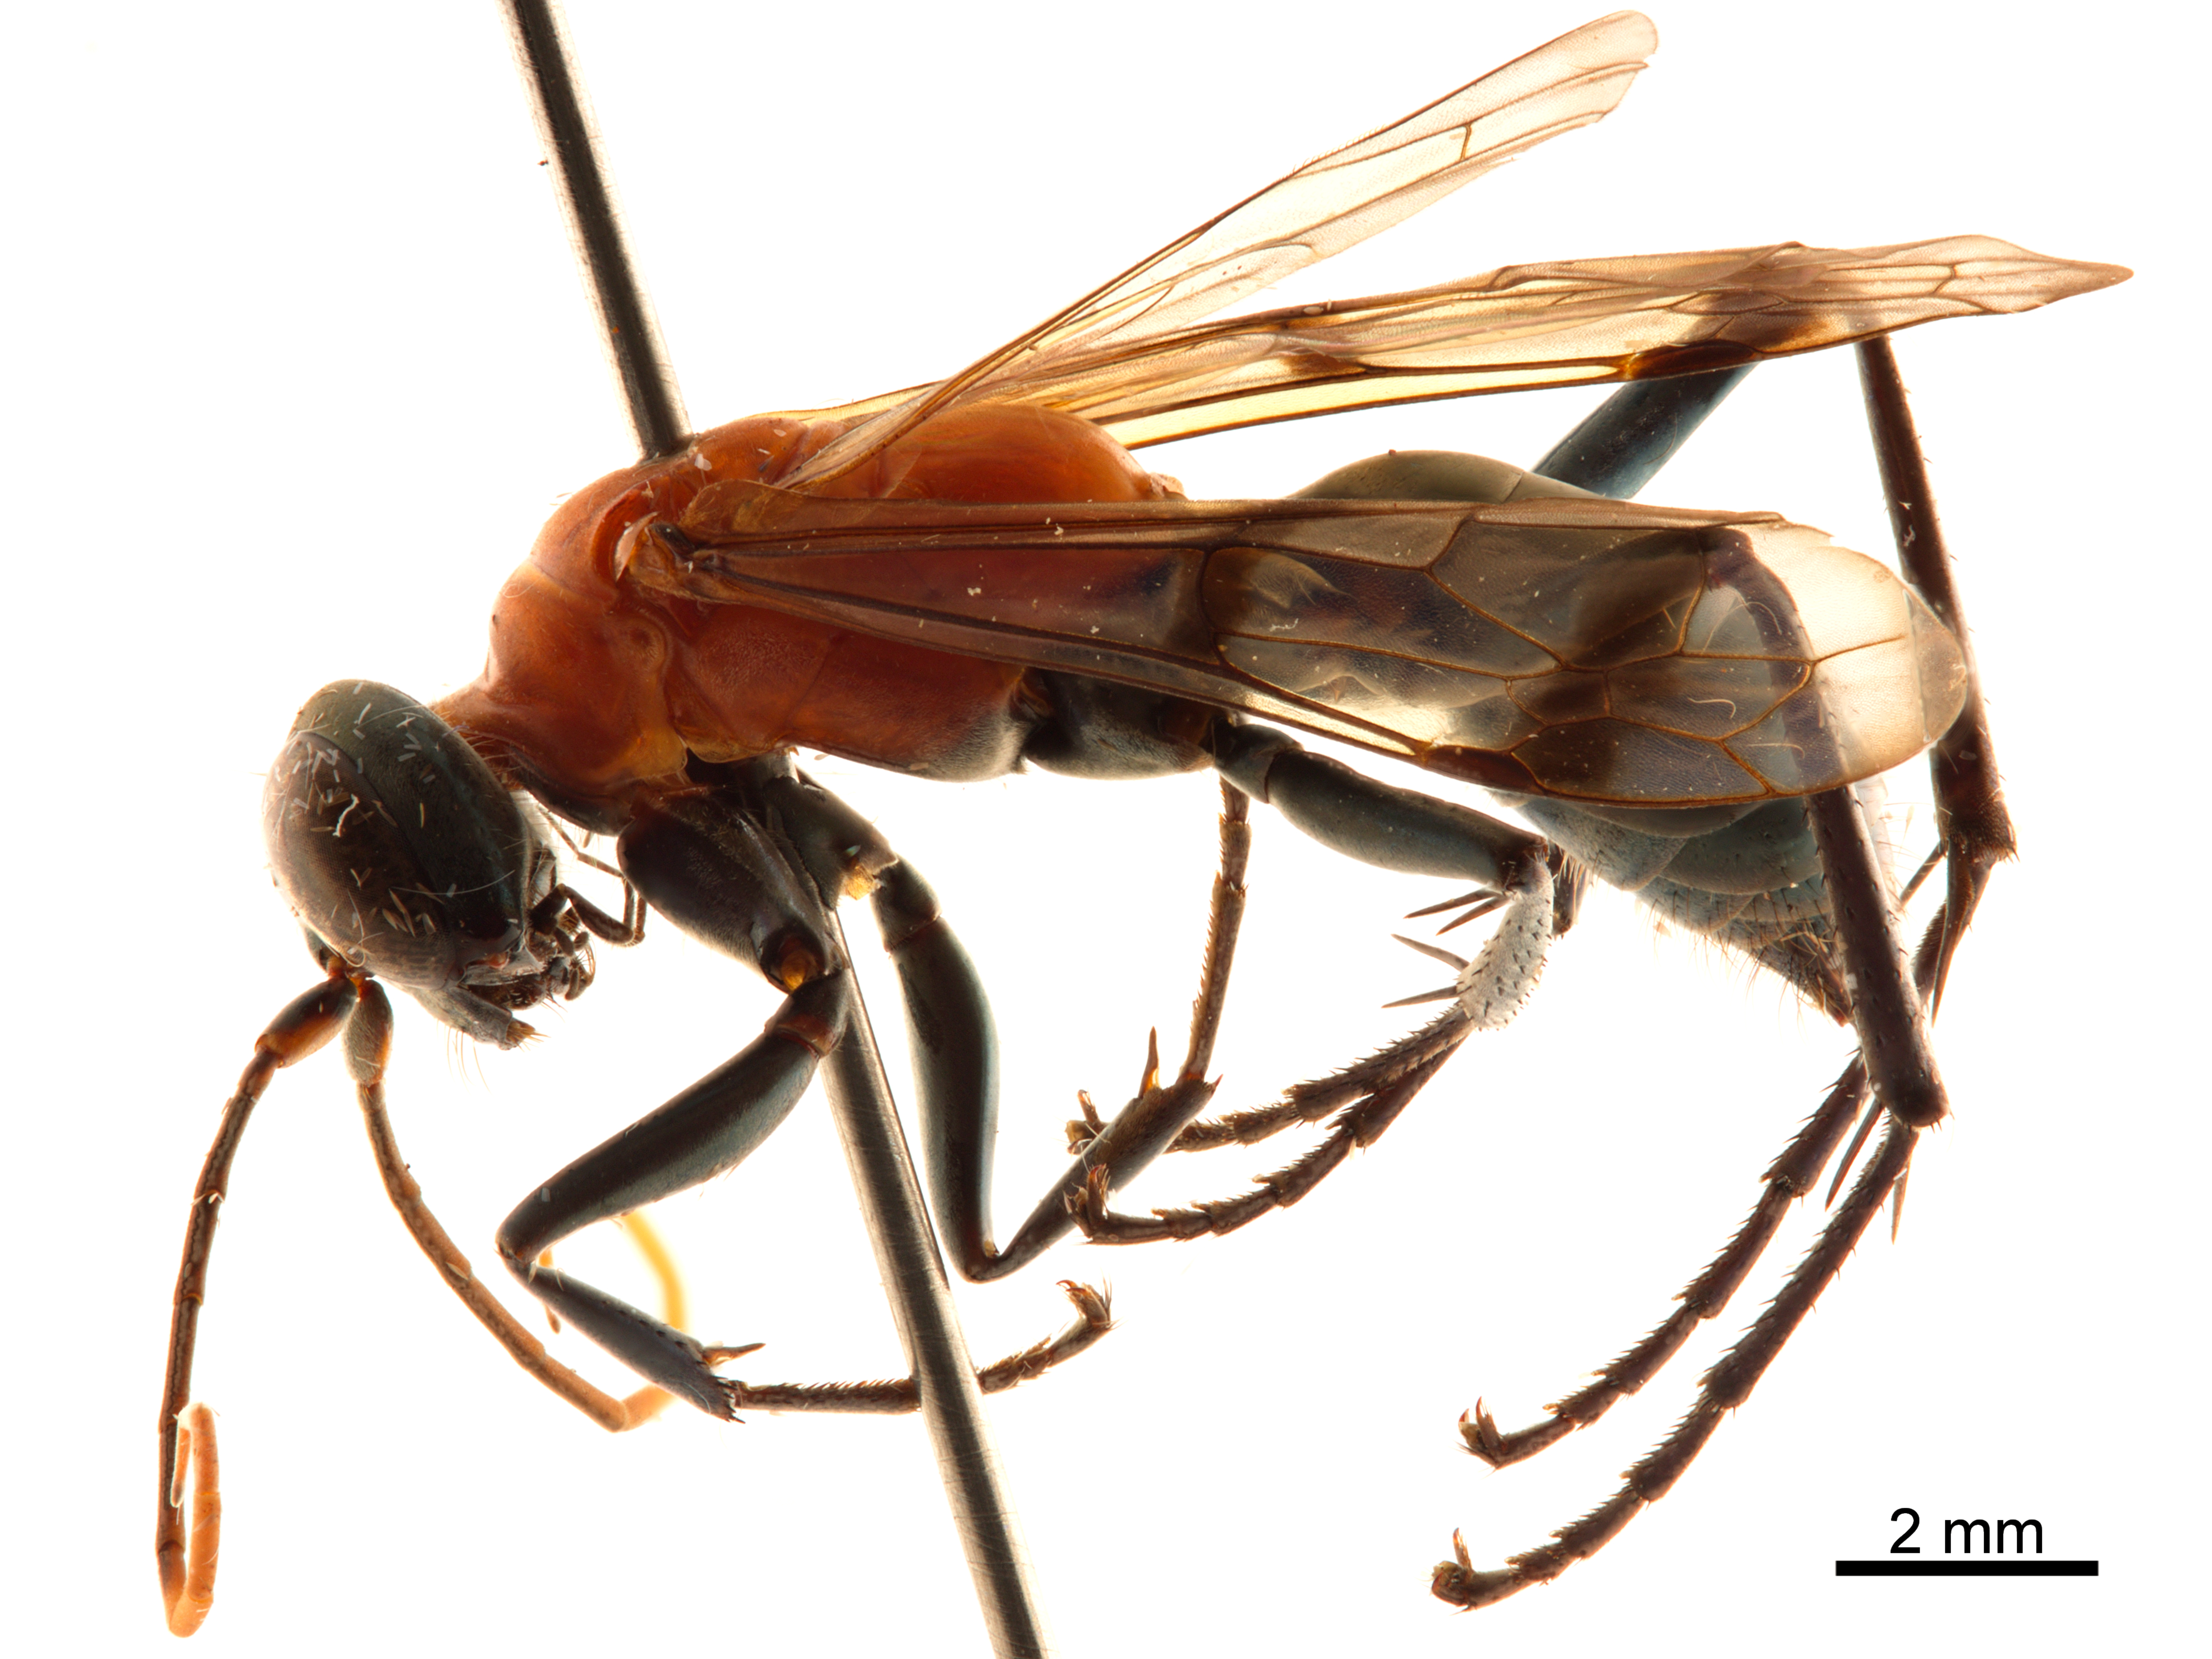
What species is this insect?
Priocnemella rufothorax
